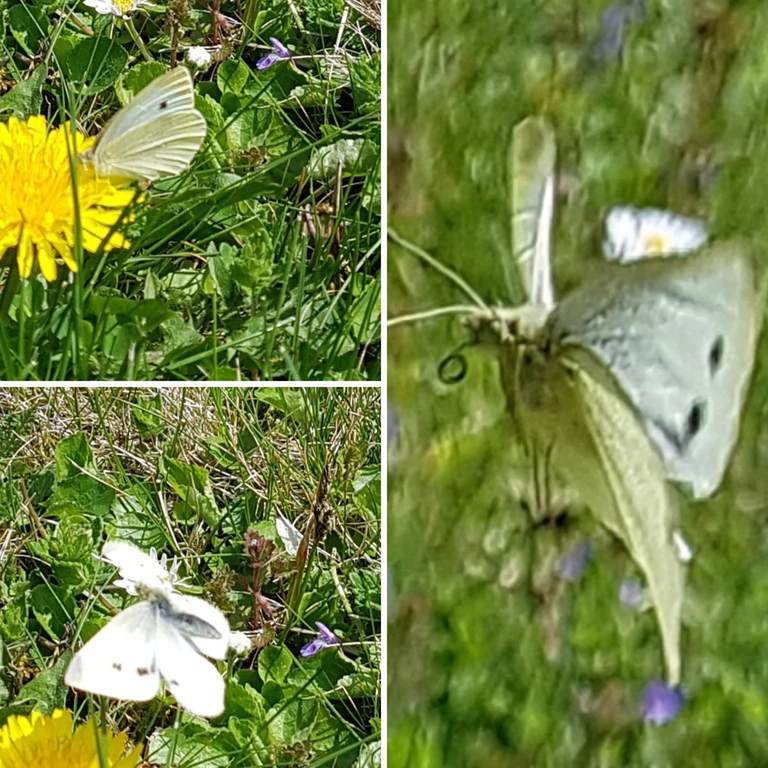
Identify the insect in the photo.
Pieris rapae
